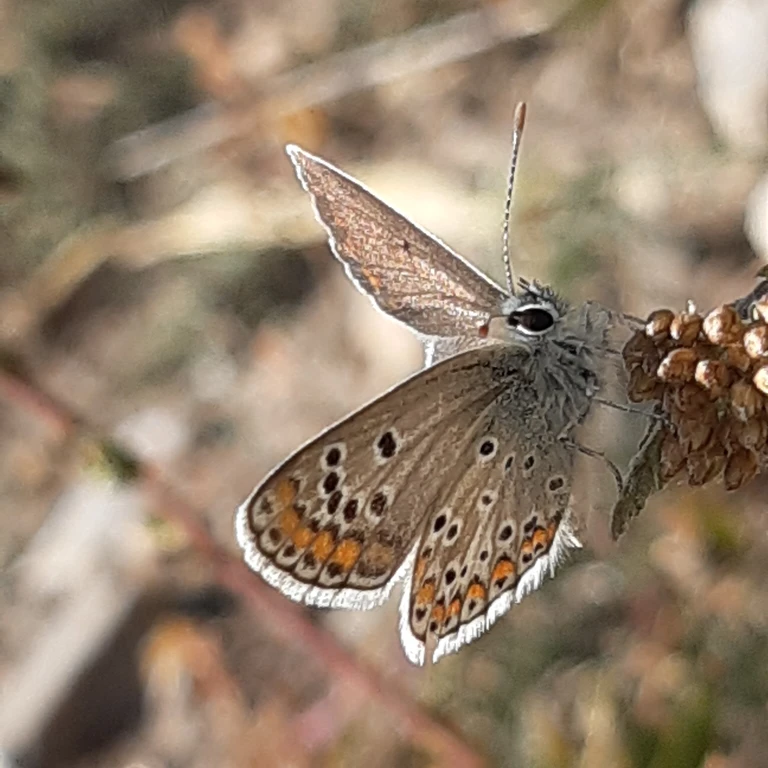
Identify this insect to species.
Aricia agestis/artaxerxes
